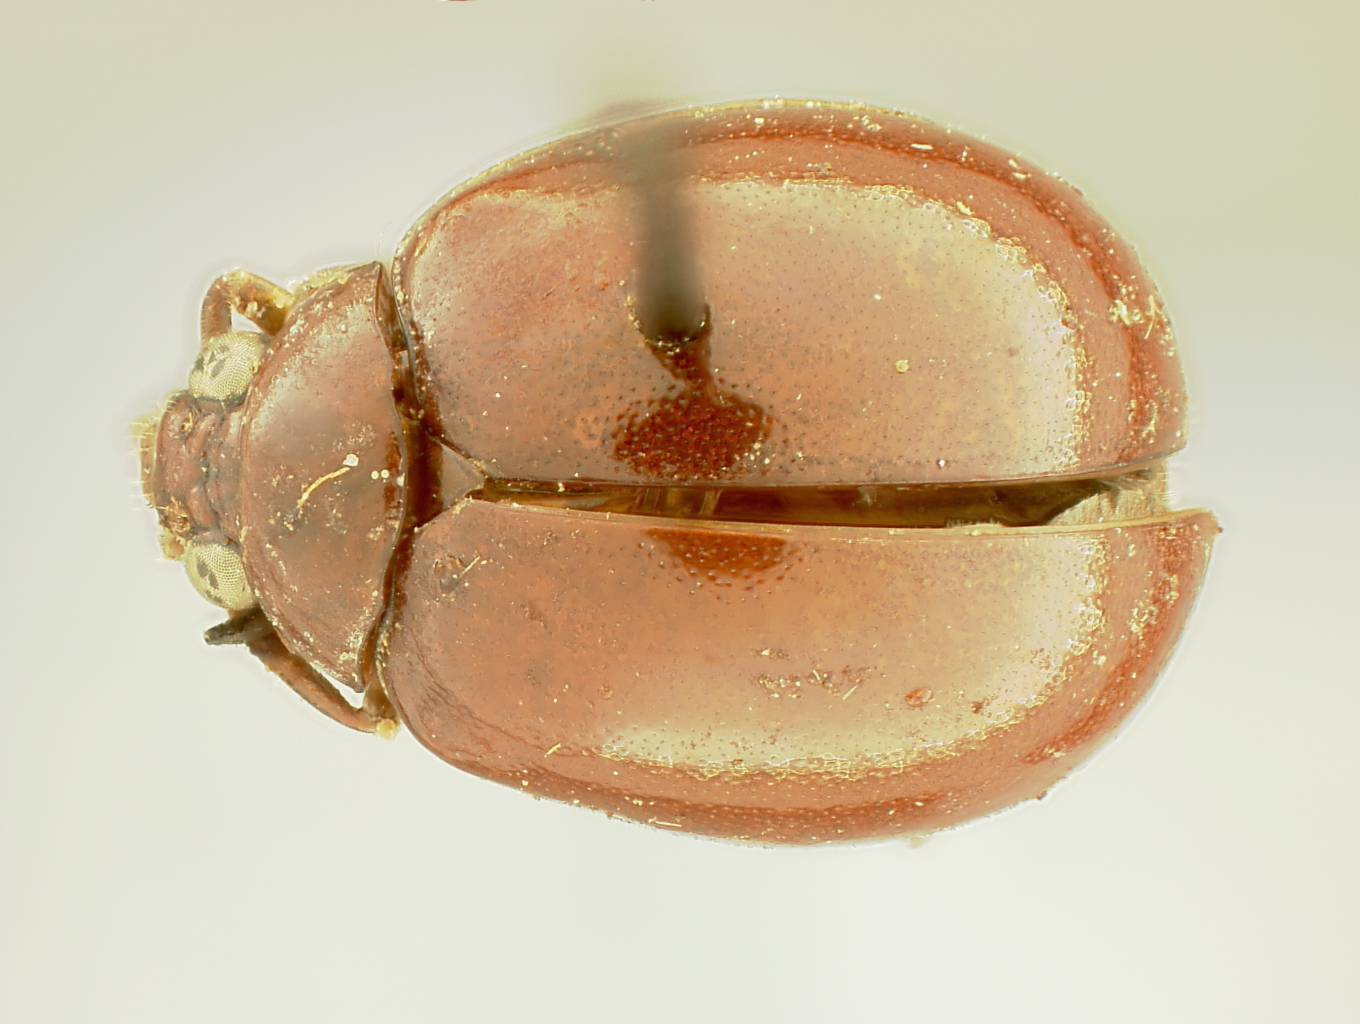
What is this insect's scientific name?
Acrocrypta fulva
